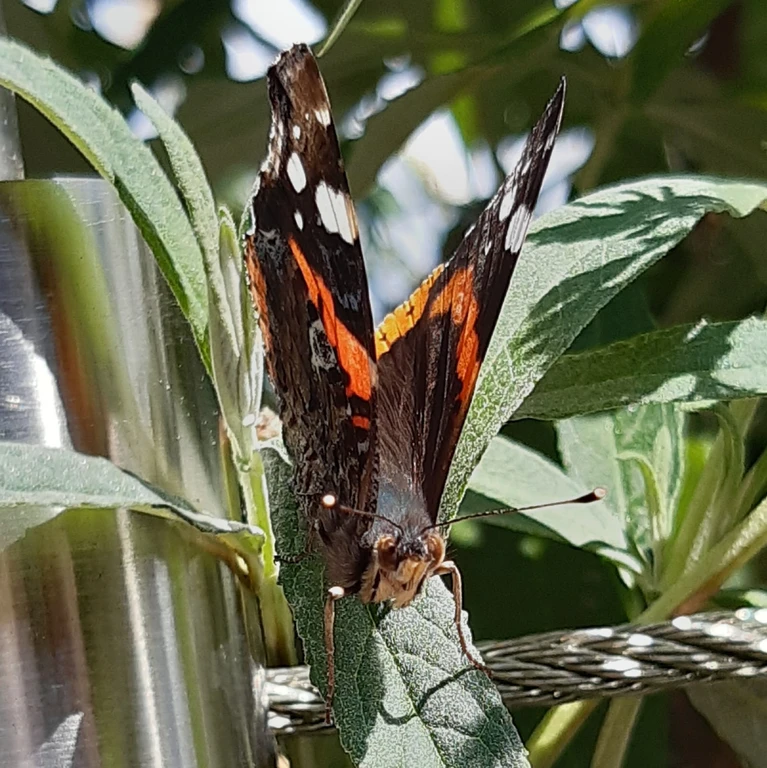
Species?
Vanessa atalanta
